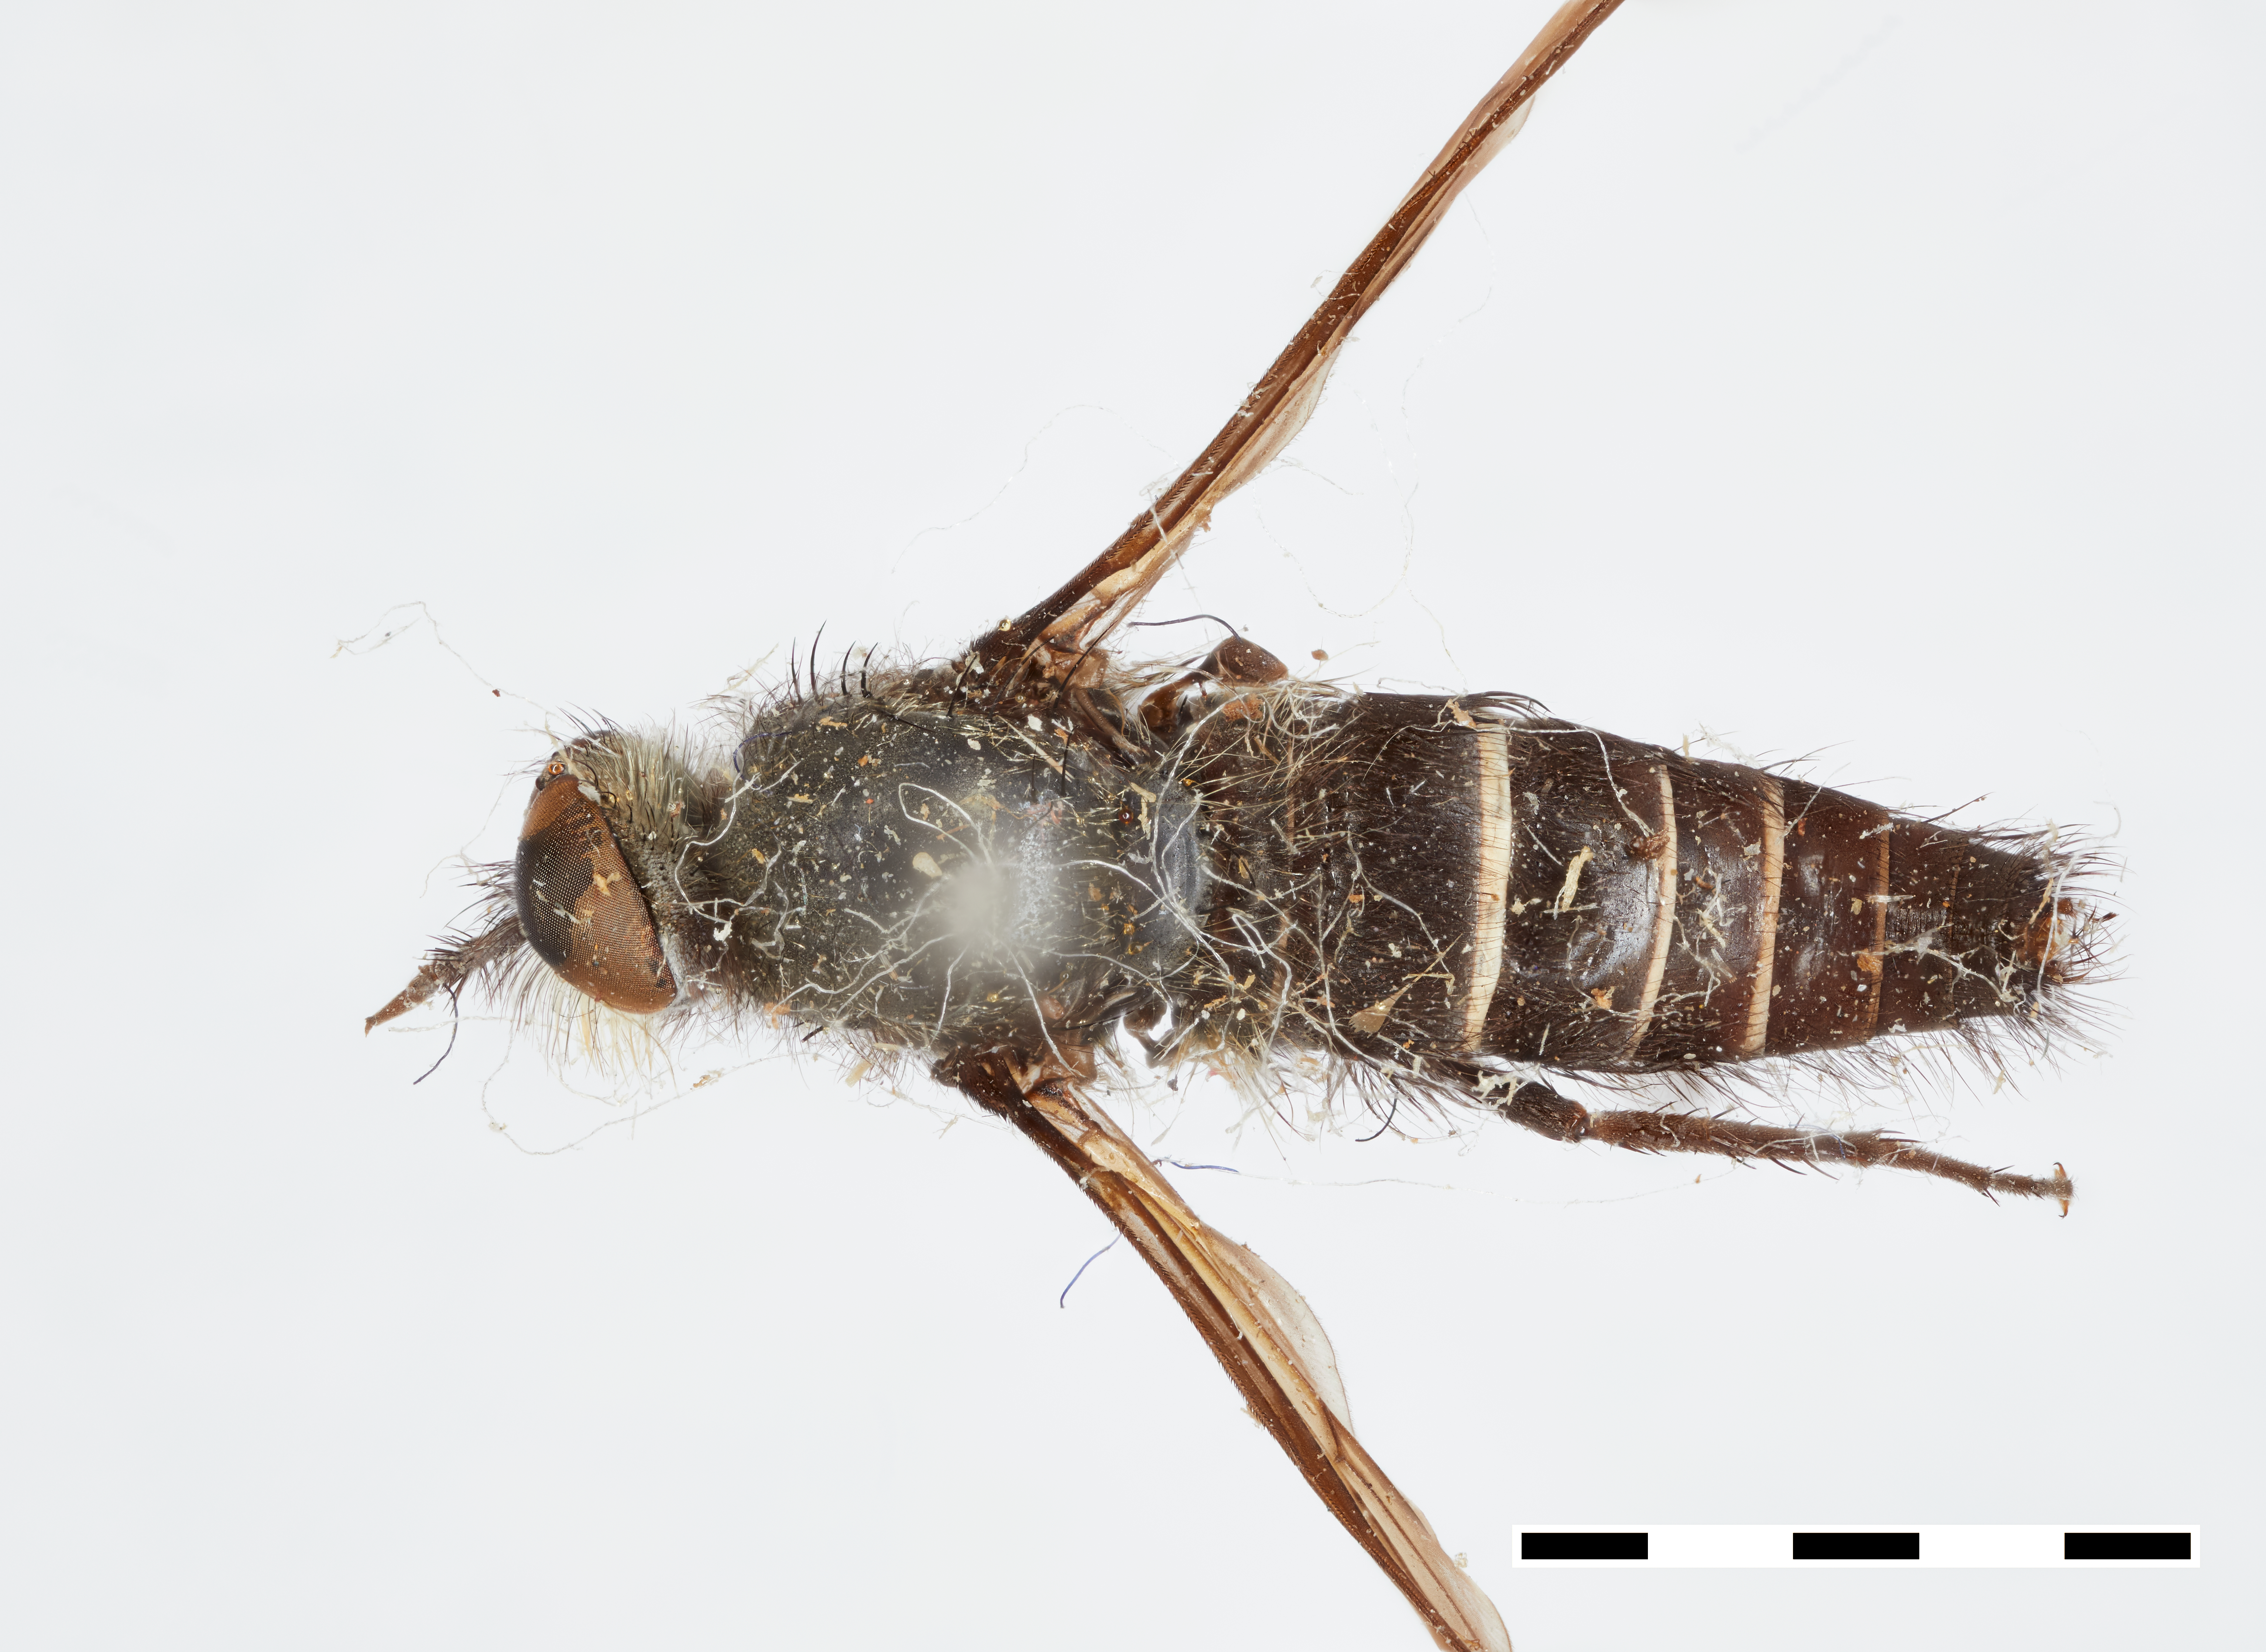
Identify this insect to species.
Thereva satanas
